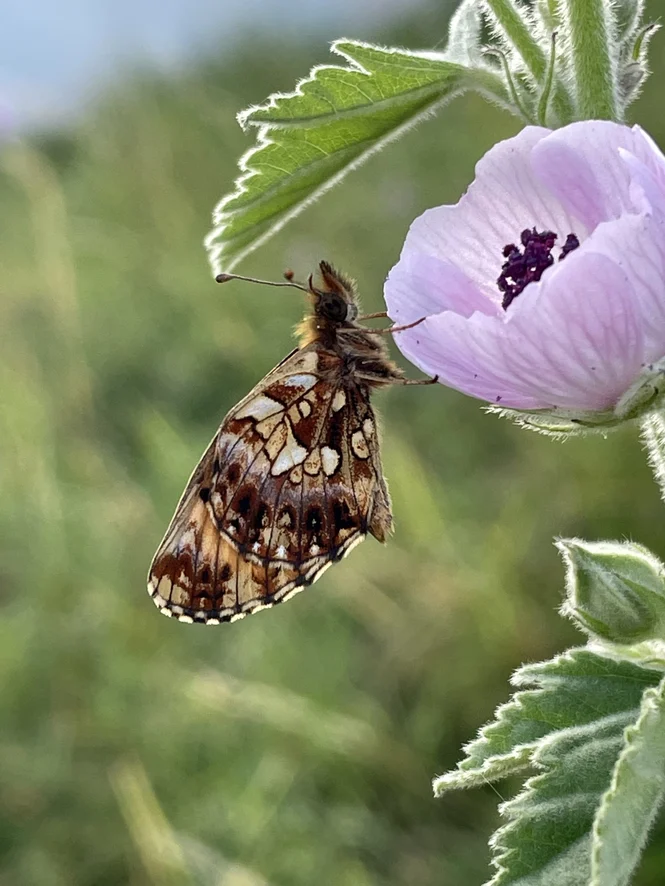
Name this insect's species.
Boloria dia
